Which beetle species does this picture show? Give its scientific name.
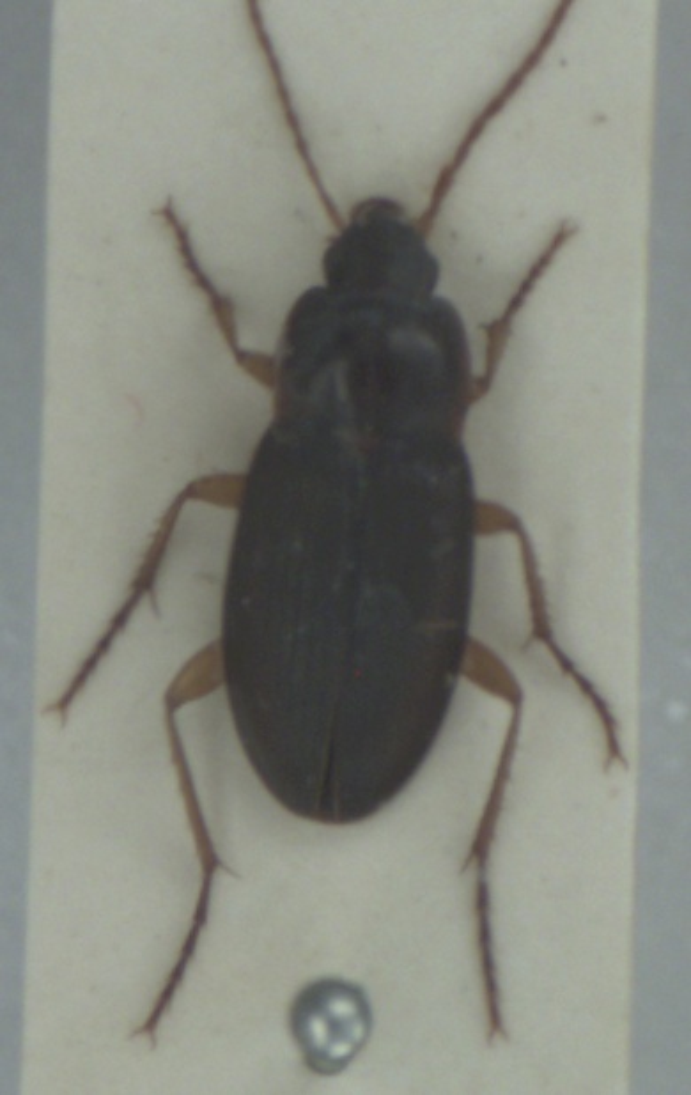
Calathus ambiguus
